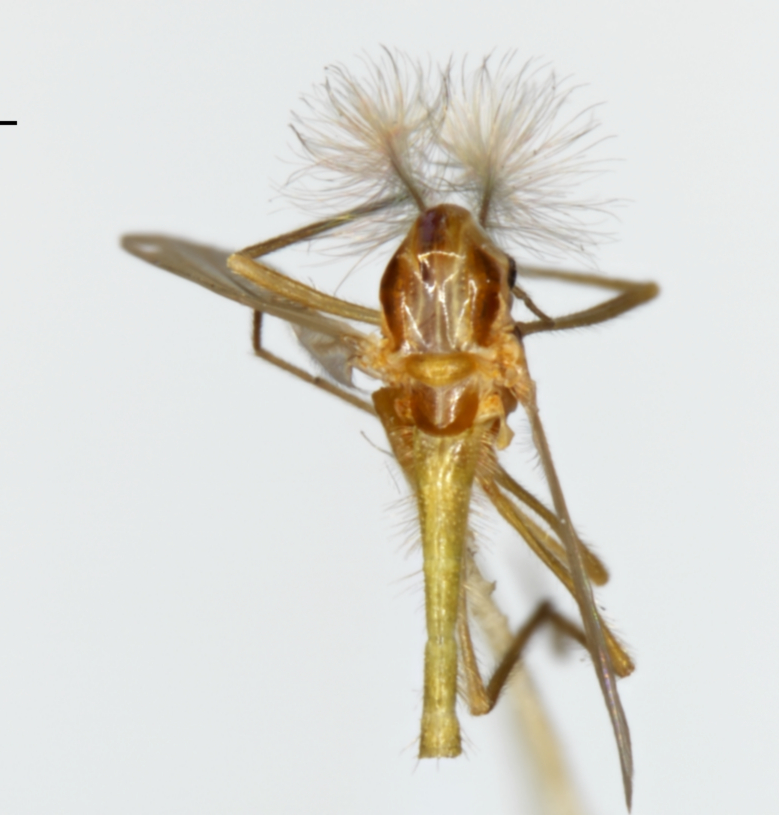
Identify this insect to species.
Pseudochironomus chen
